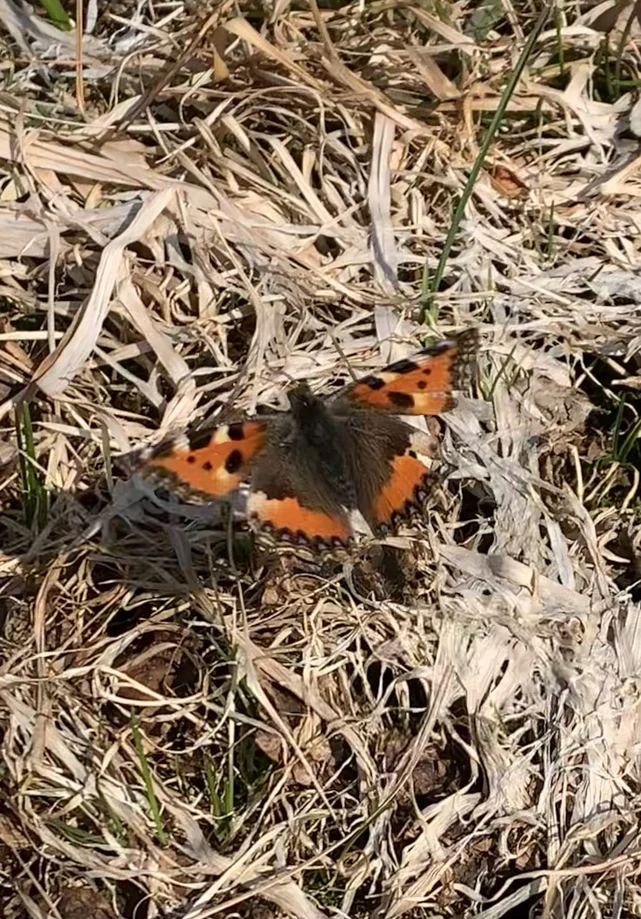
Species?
Aglais urticae
